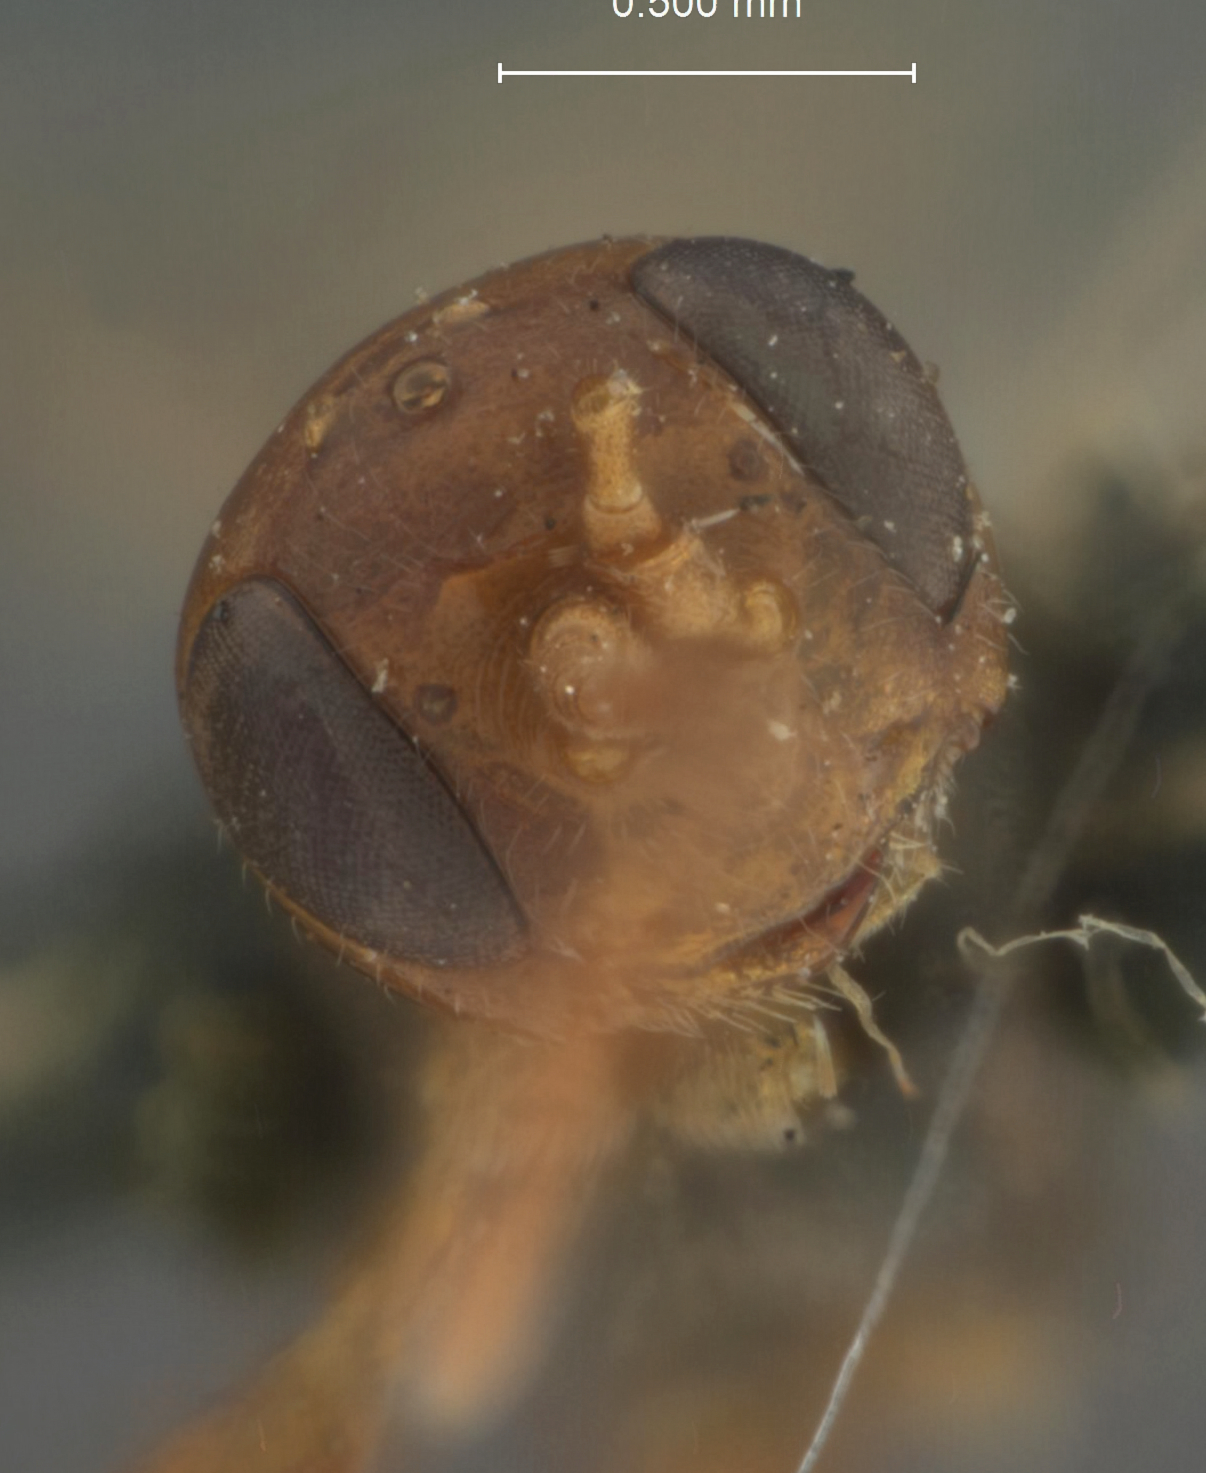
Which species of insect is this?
Phaeogenes walshiae
